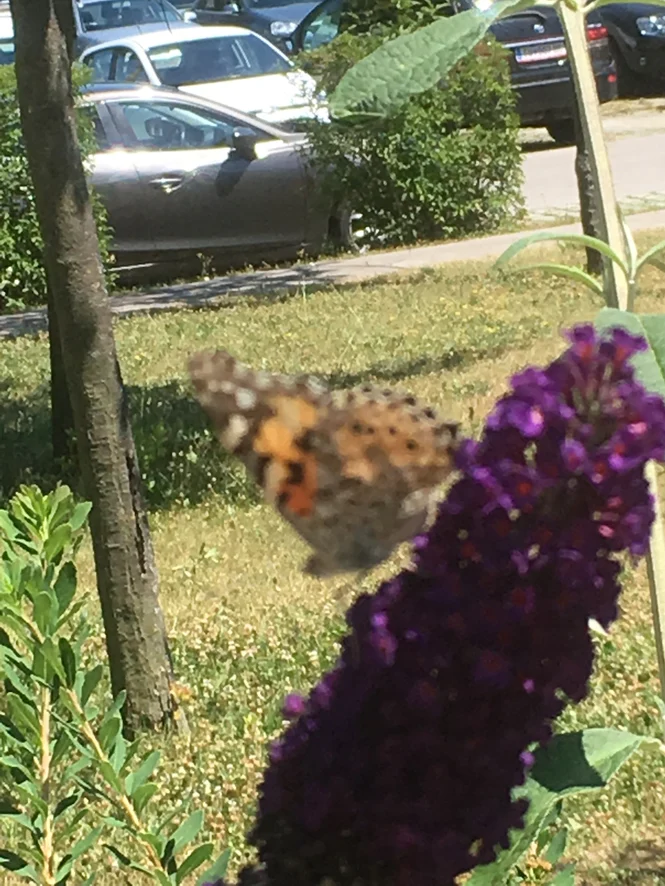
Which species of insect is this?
Vanessa cardui
